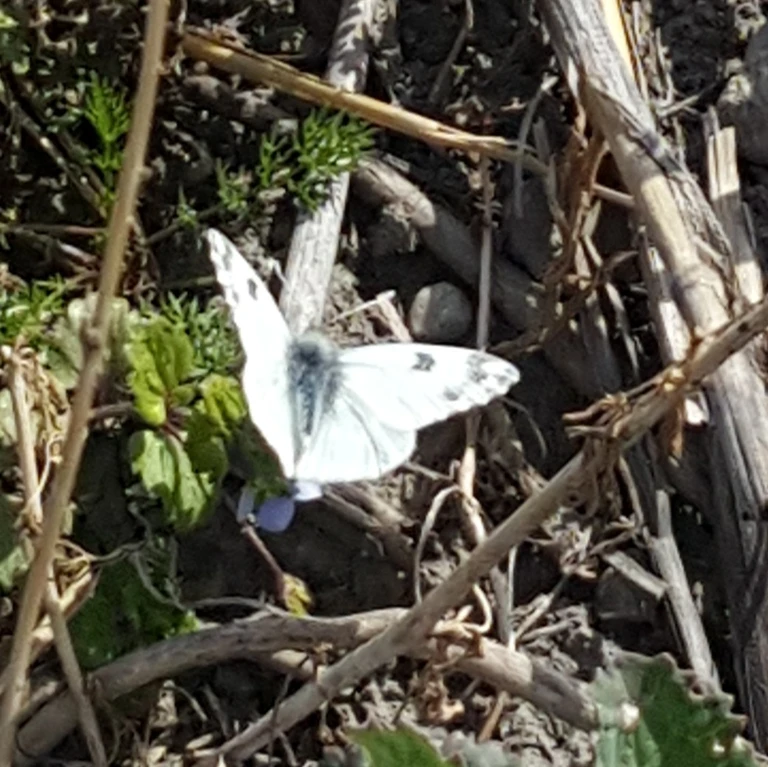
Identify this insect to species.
Pontia edusa
